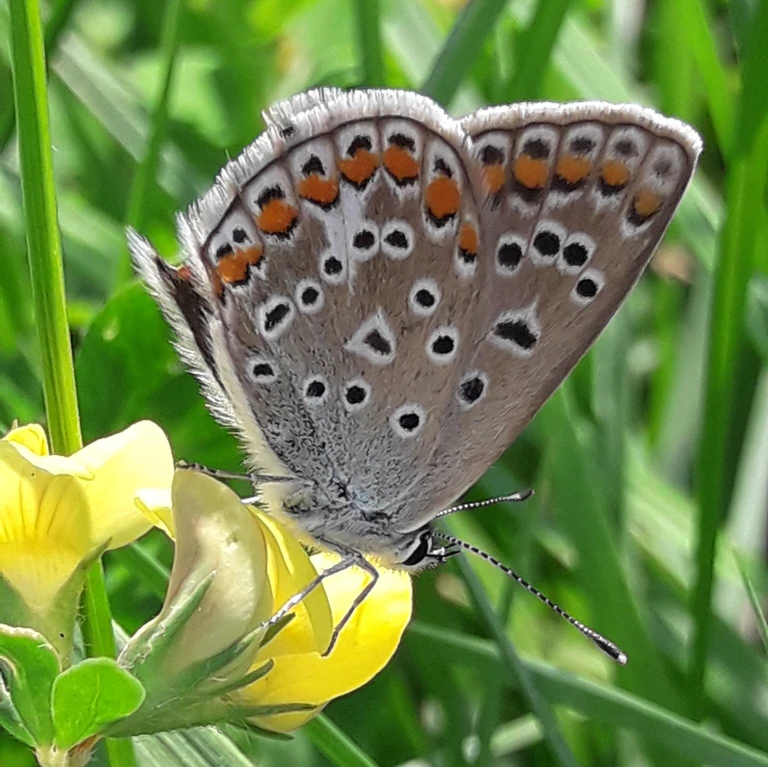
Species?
Polyommatus icarus
